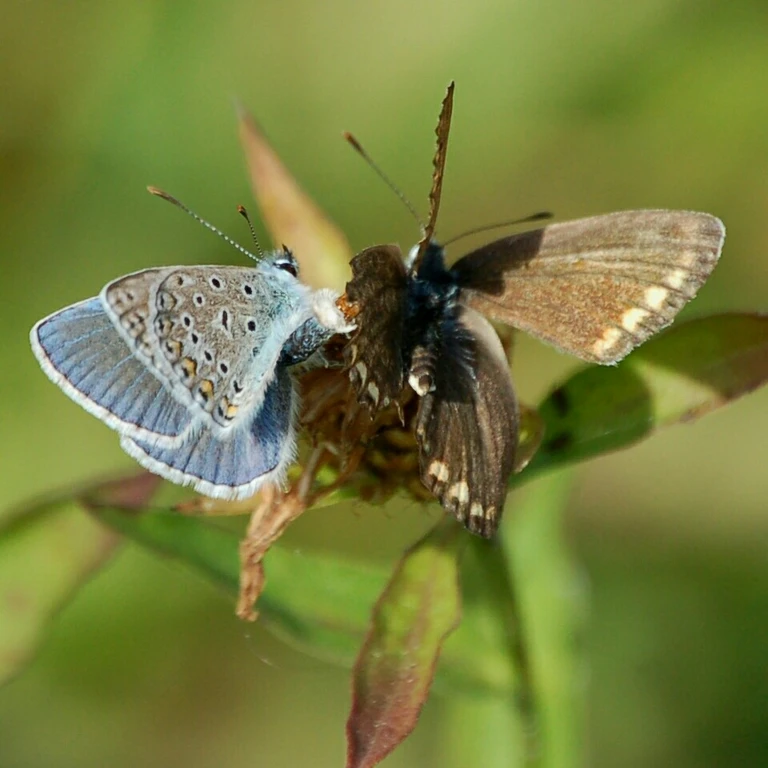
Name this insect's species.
Polyommatus icarus
